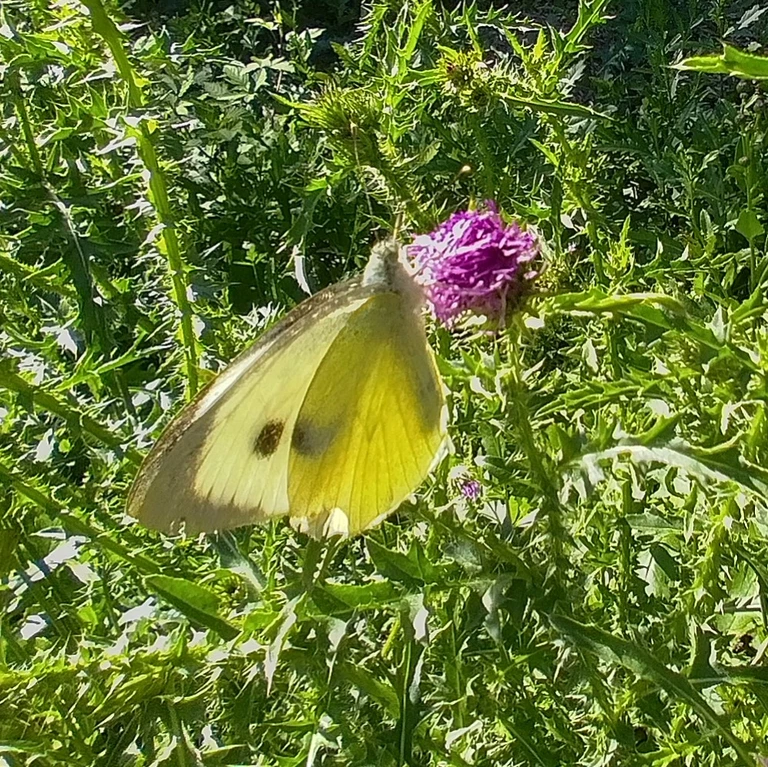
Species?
Pieris brassicae
